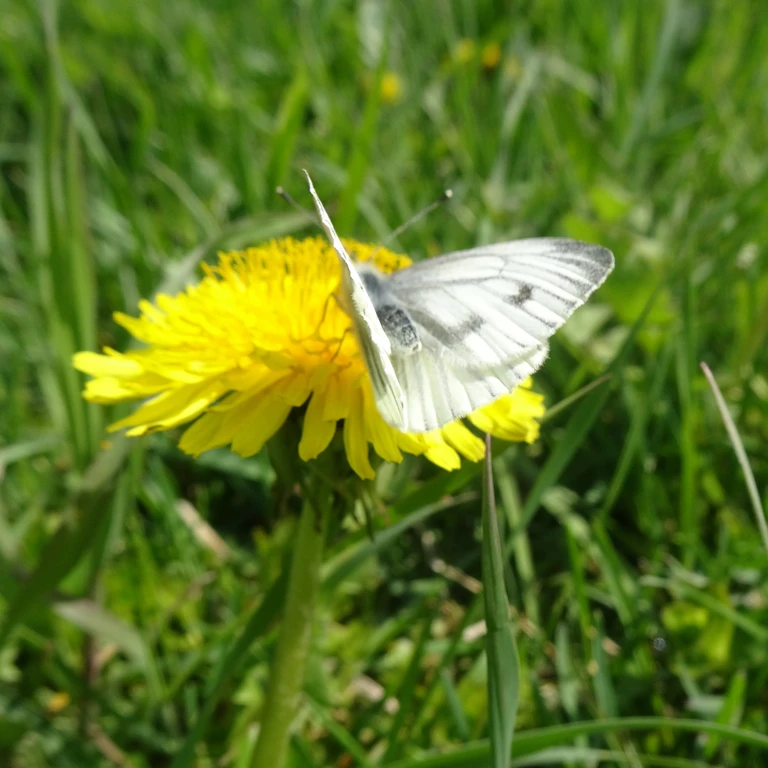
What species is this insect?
Pieris napi
